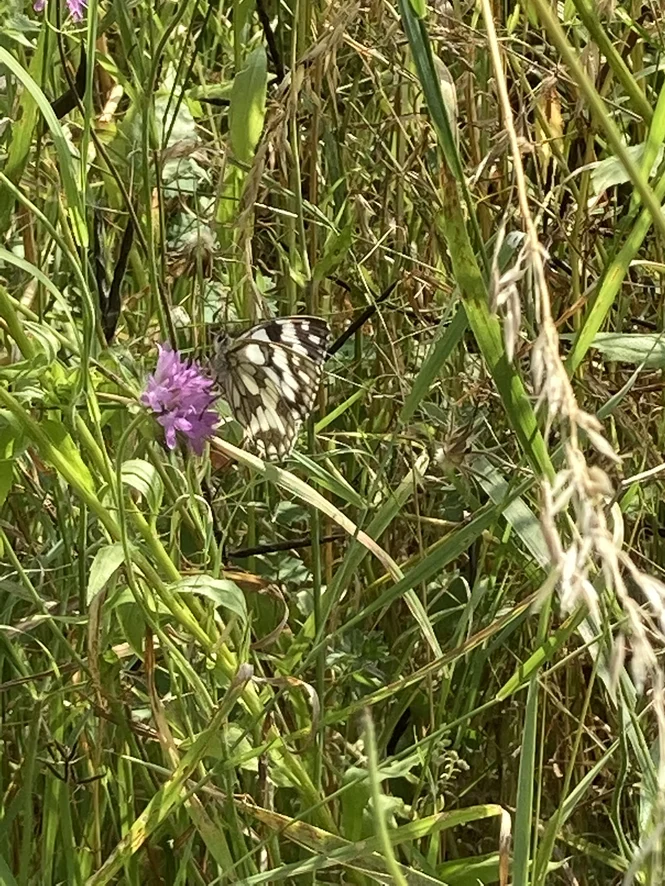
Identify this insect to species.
Melanargia galathea
